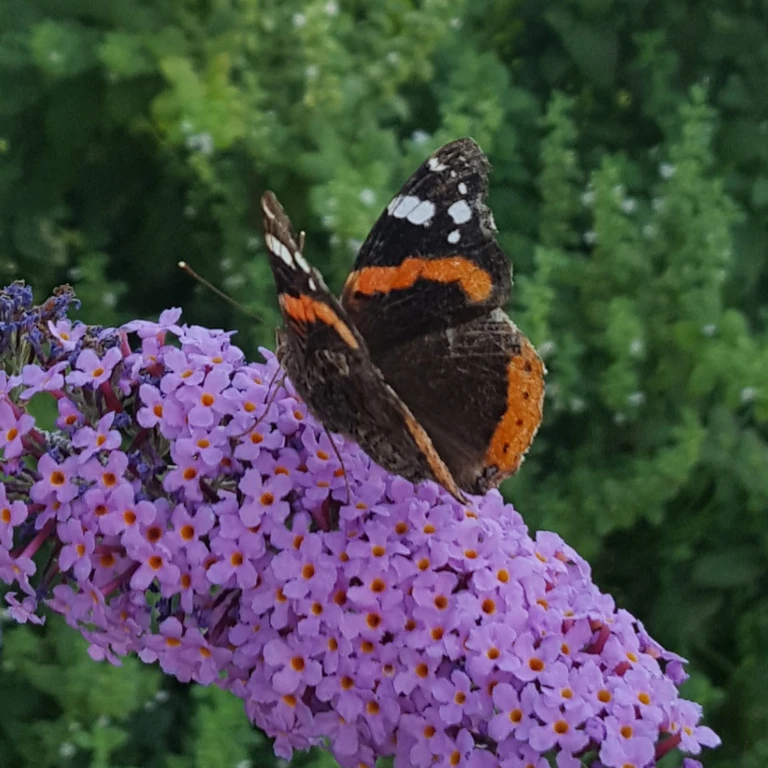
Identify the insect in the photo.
Vanessa atalanta
